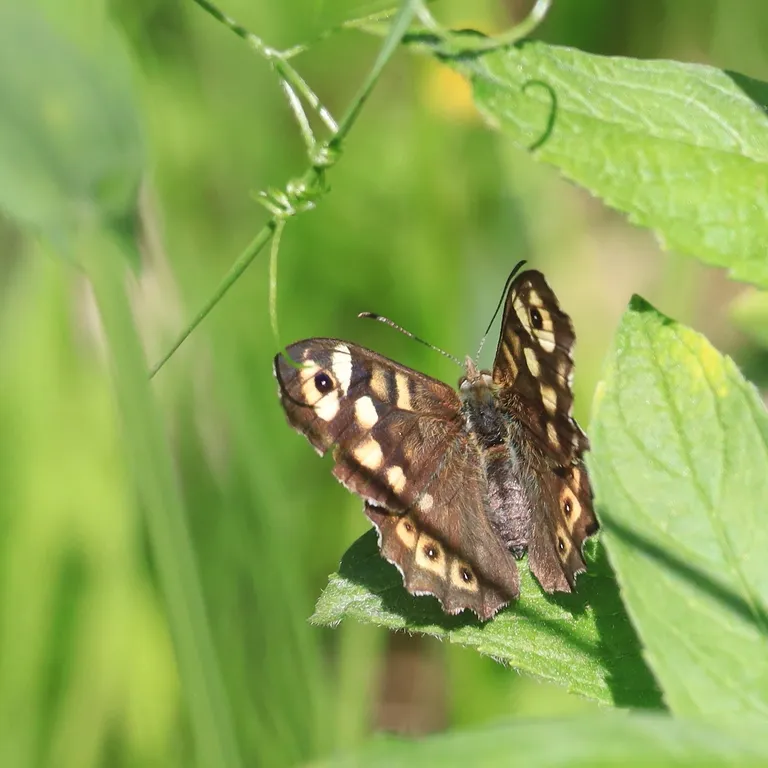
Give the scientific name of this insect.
Pararge aegeria
